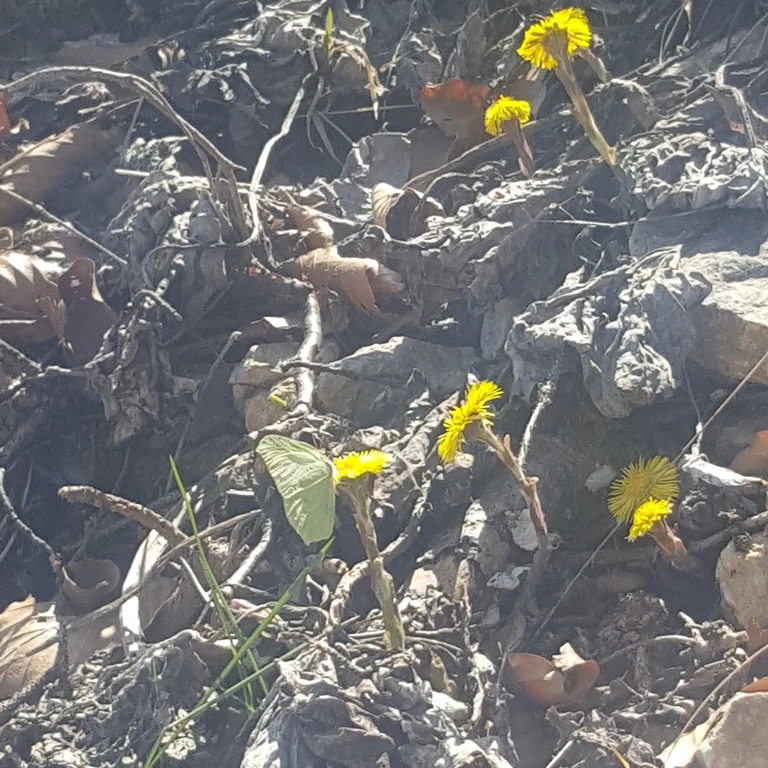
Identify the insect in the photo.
Gonepteryx rhamni
